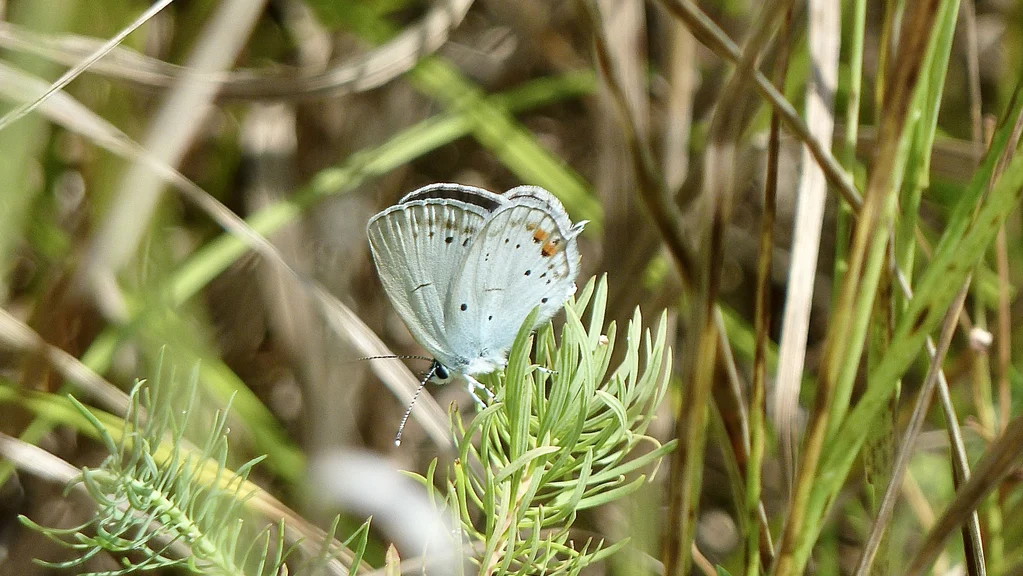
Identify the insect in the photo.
Cupido argiades (also Elkalyce argiades)
